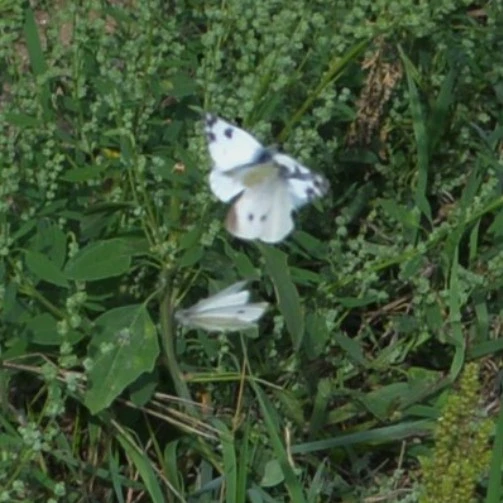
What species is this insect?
Pontia edusa
